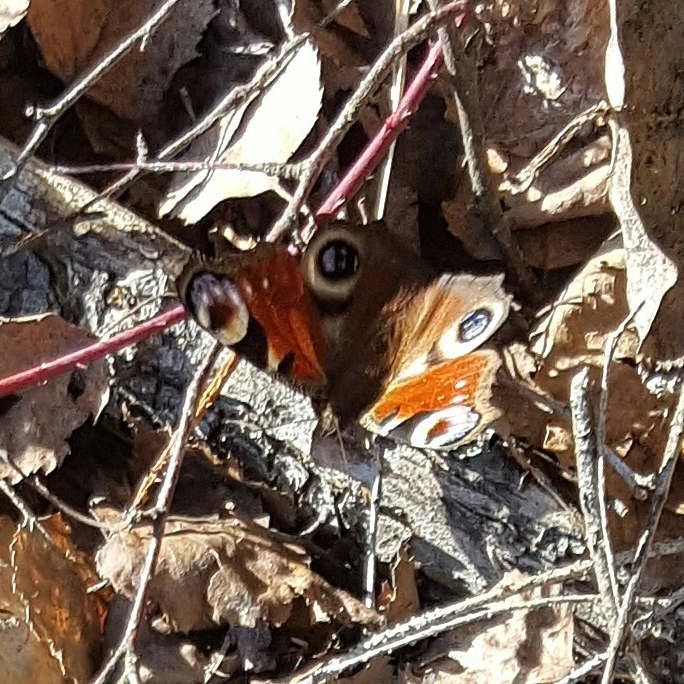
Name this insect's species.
Aglais io
